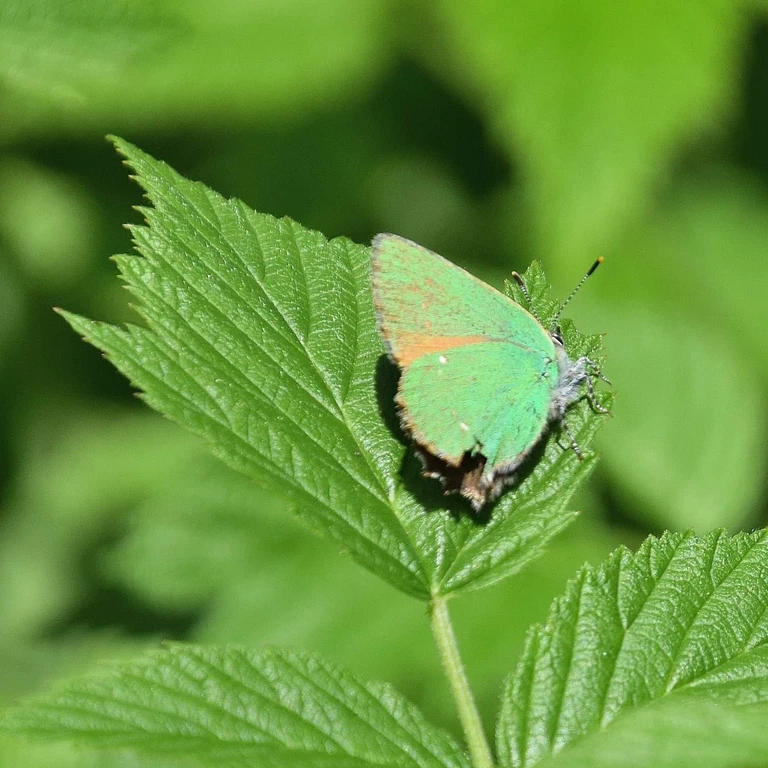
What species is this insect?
Callophrys rubi
